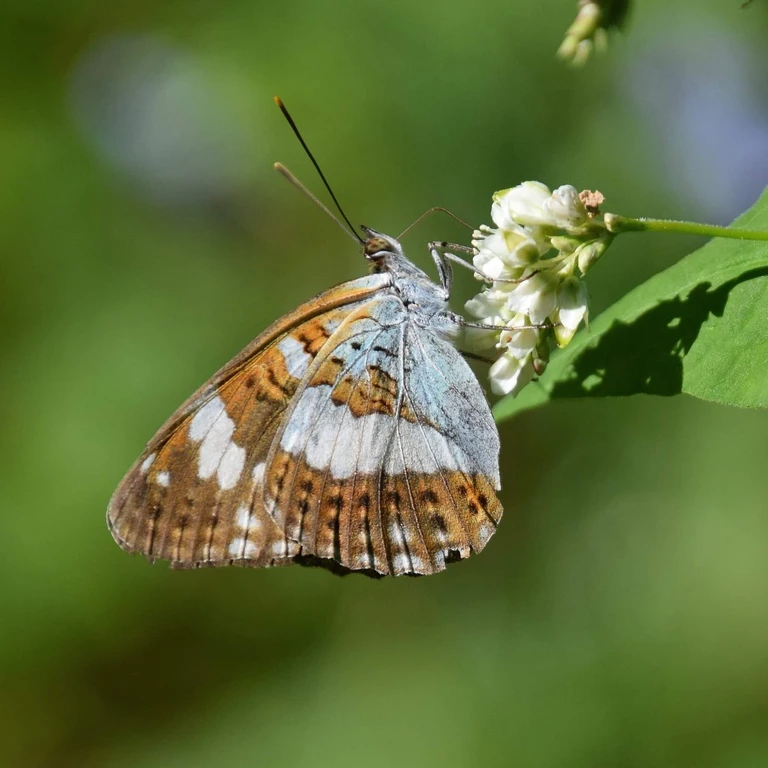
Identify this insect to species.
Limenitis camilla (also Ladoga camilla)
